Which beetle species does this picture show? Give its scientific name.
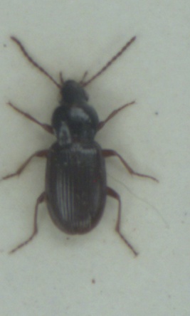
Pterostichus strenuus
